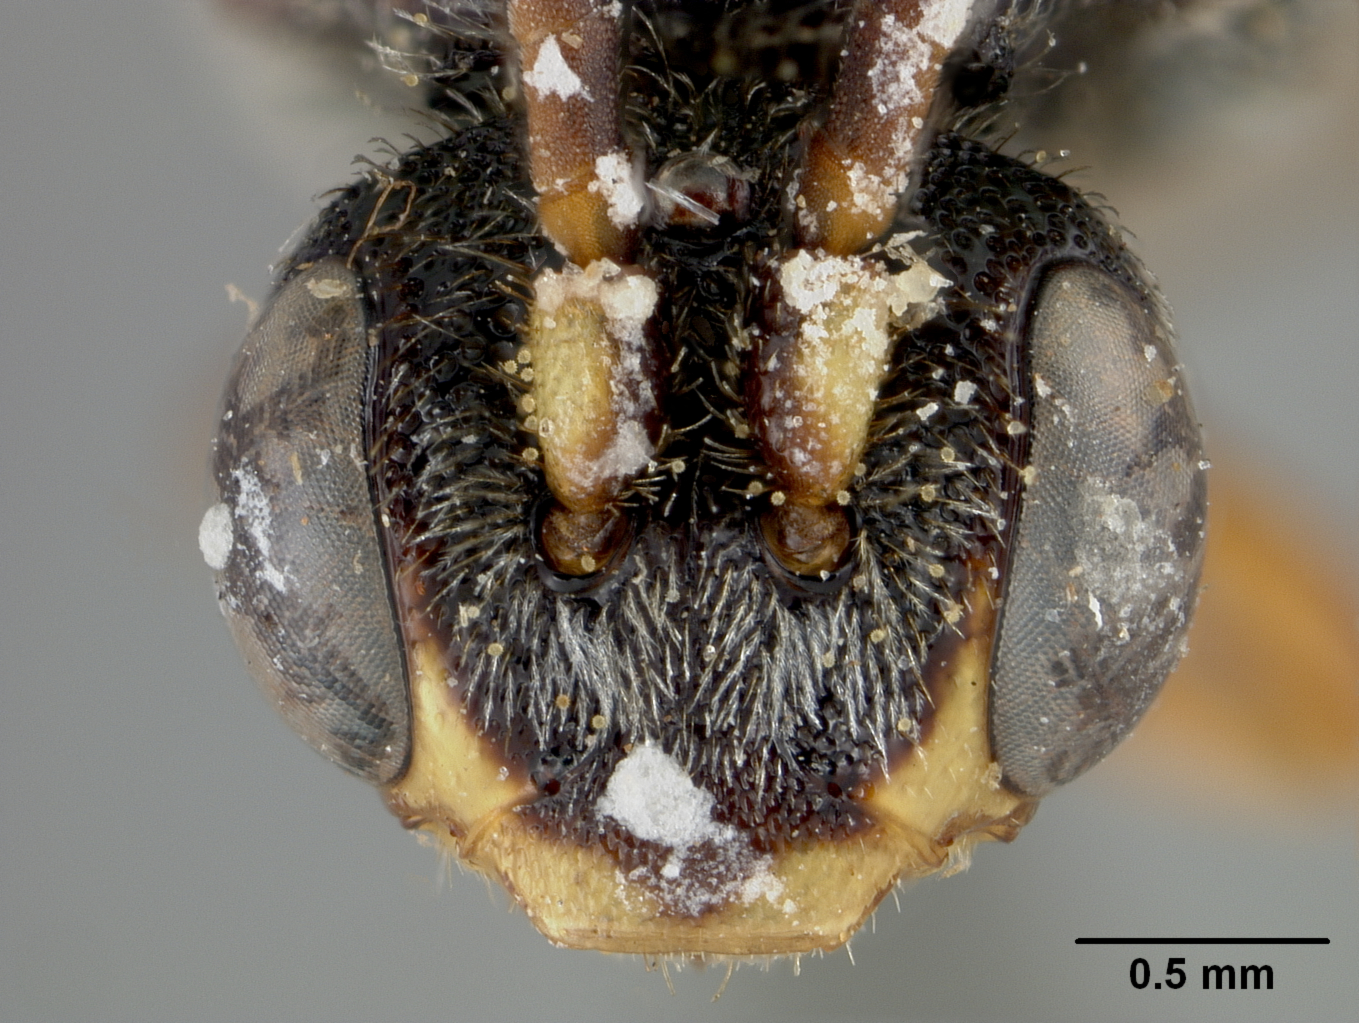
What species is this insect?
Nomada beulahensis
